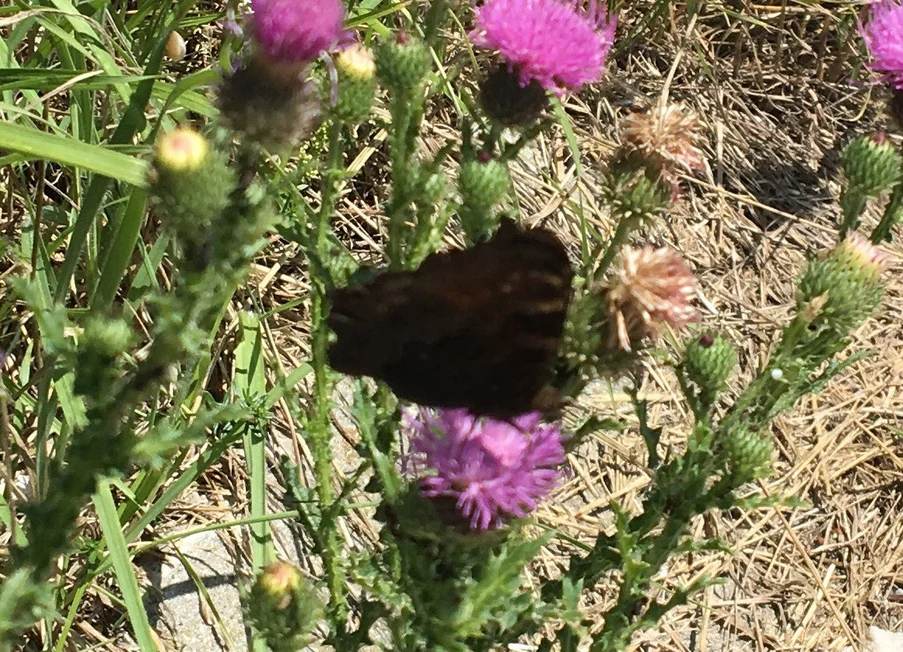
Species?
Aglais io
